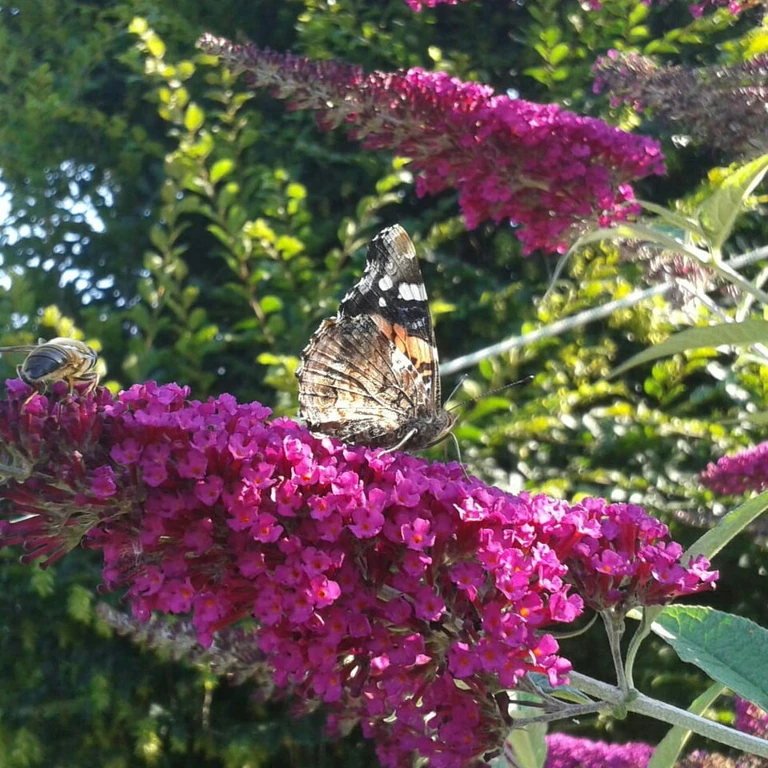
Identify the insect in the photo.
Vanessa atalanta
